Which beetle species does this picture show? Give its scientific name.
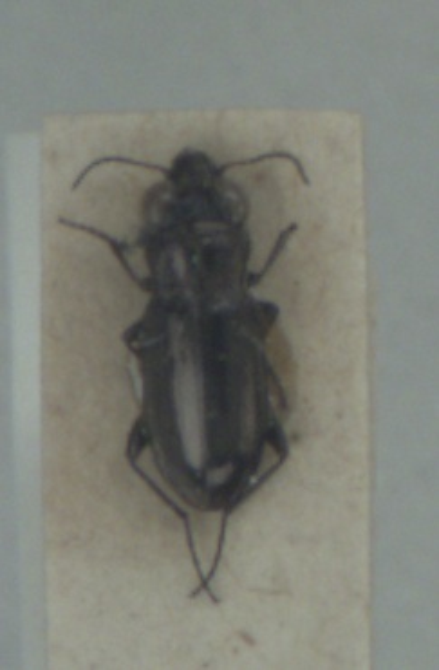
Notiophilus aquaticus
